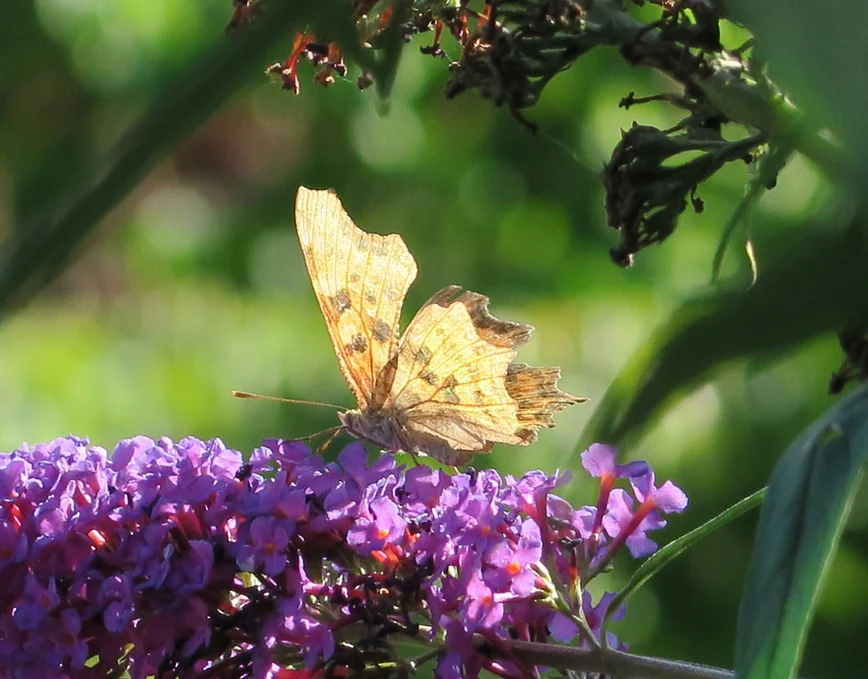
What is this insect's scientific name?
Polygonia c-album
